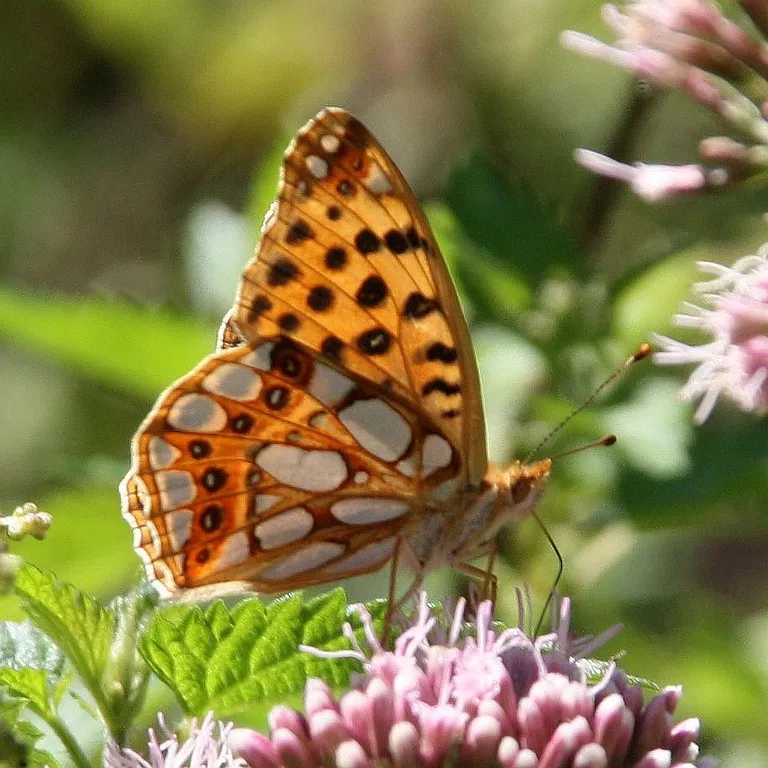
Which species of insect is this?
Issoria lathonia
